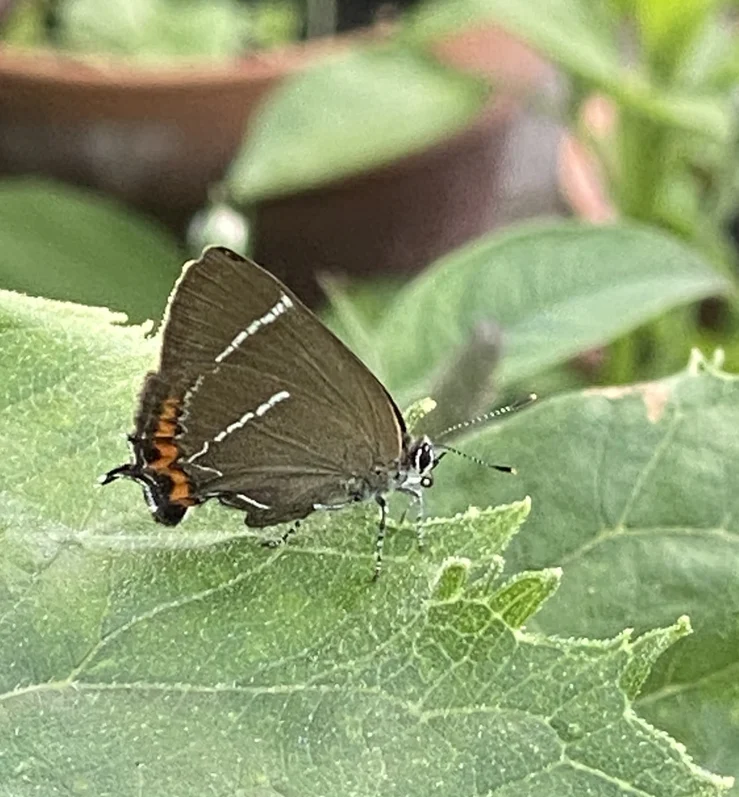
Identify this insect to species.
Satyrium w-album
